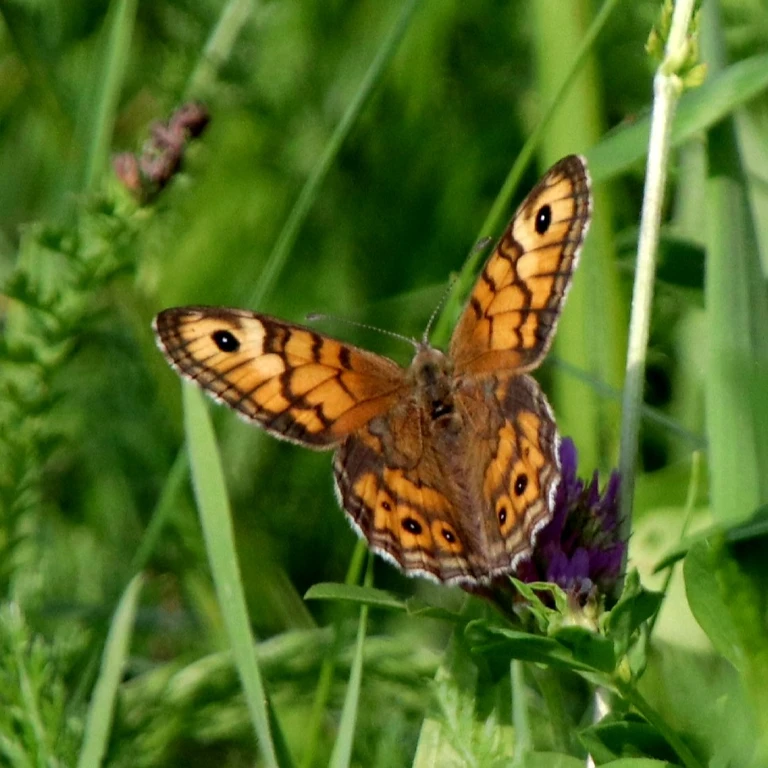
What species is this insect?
Lasiommata megera (also Pararge megera)
